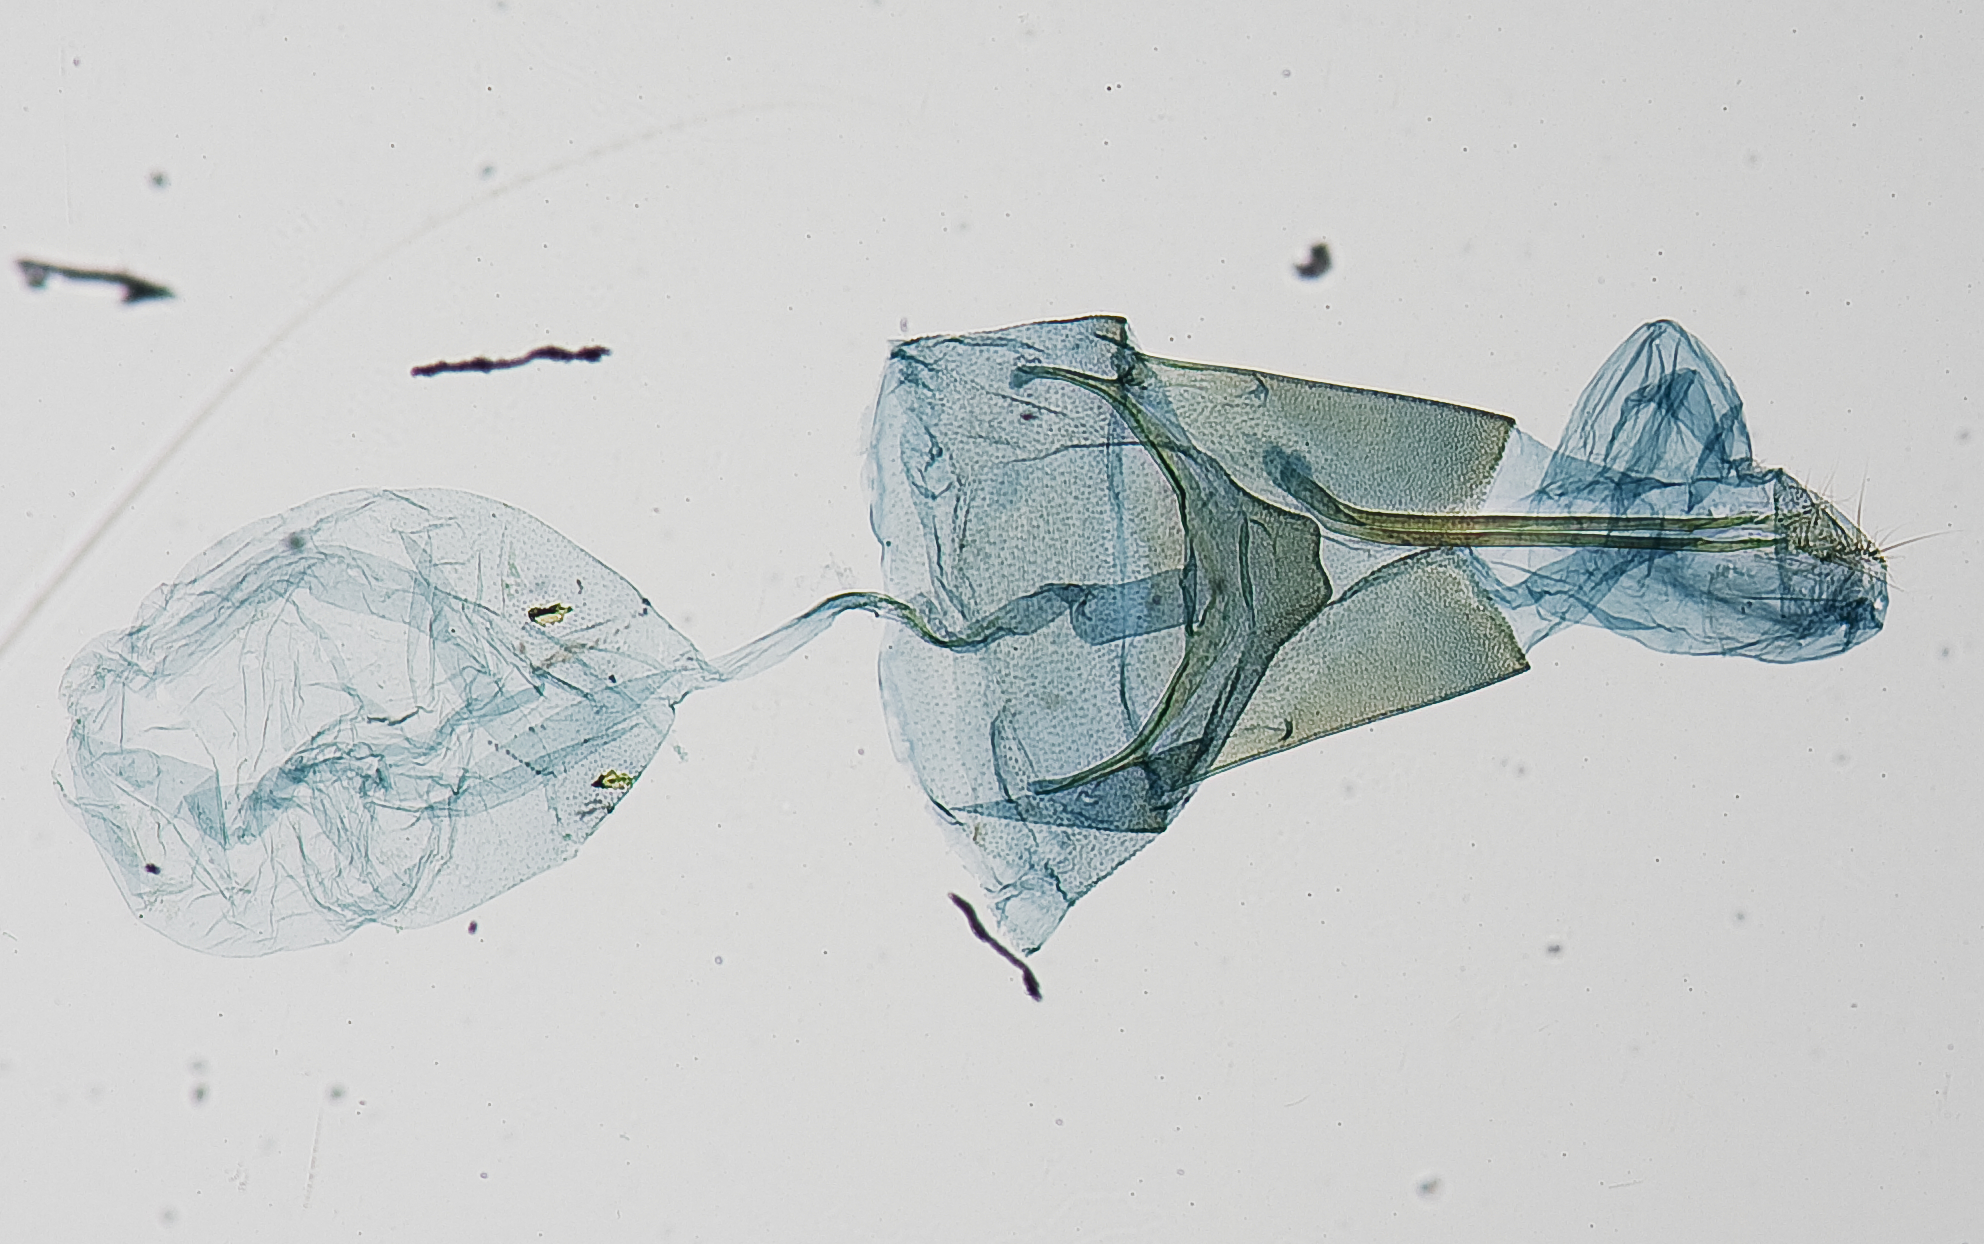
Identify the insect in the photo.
Postplatyptilia akerbergsi
